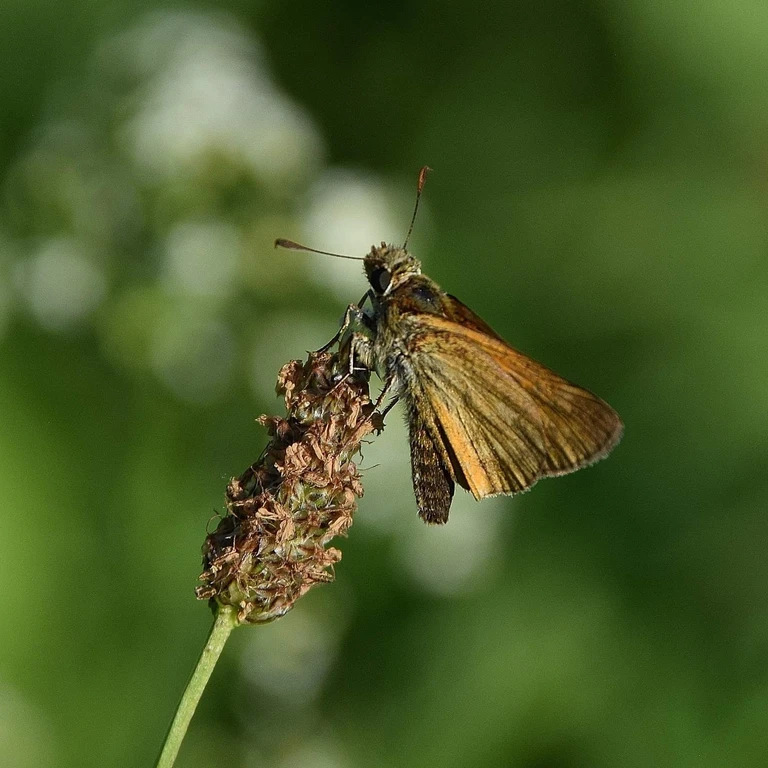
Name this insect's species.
Ochlodes sylvanus (also Ochlodes venata)
